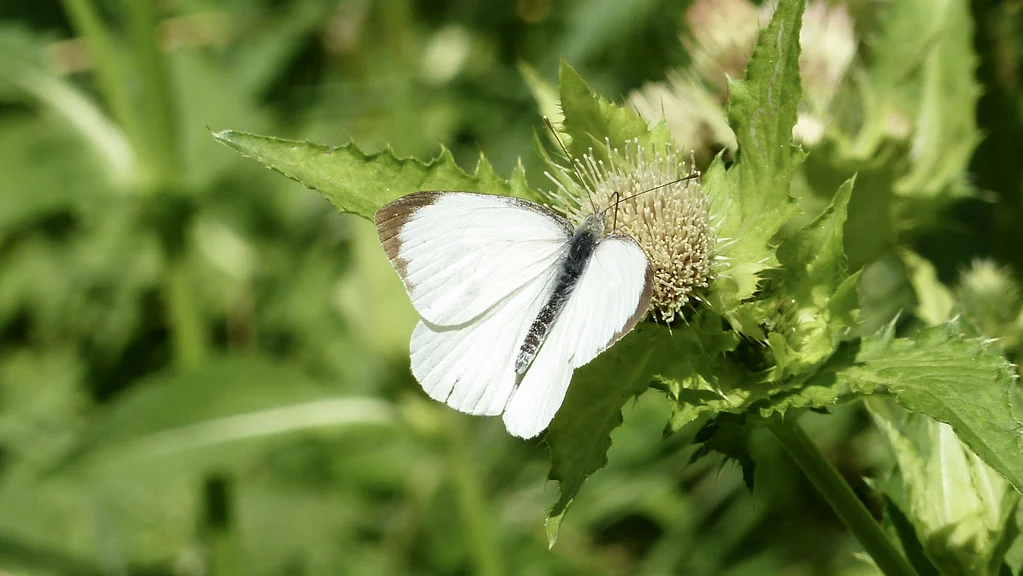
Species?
Pieris brassicae
